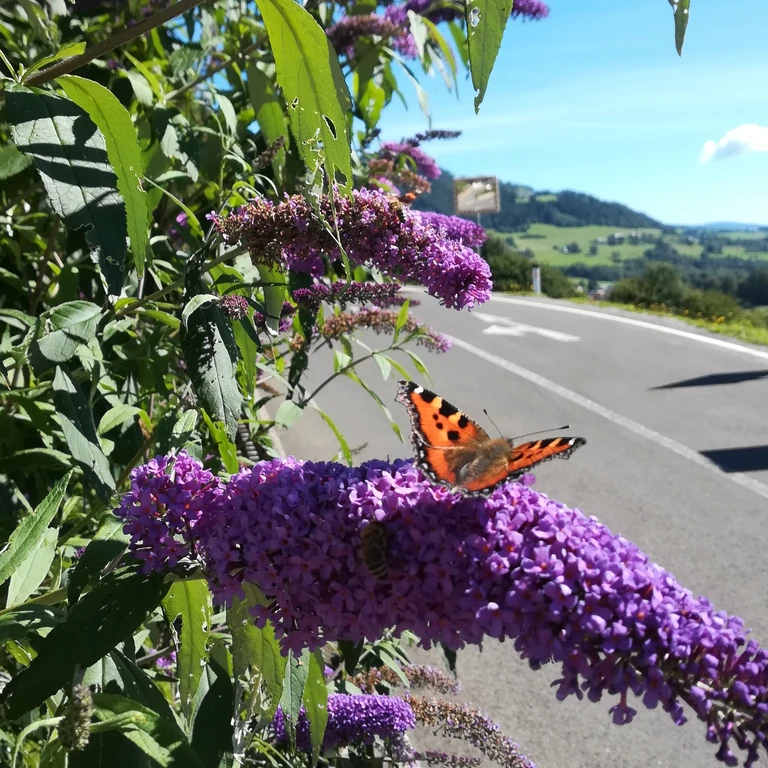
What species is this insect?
Aglais urticae
